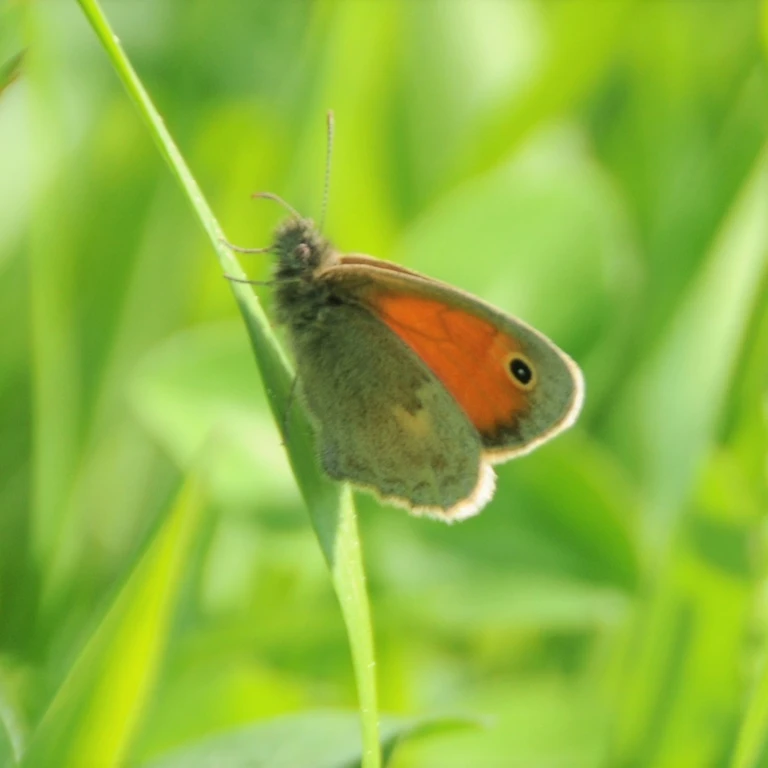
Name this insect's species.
Coenonympha pamphilus
